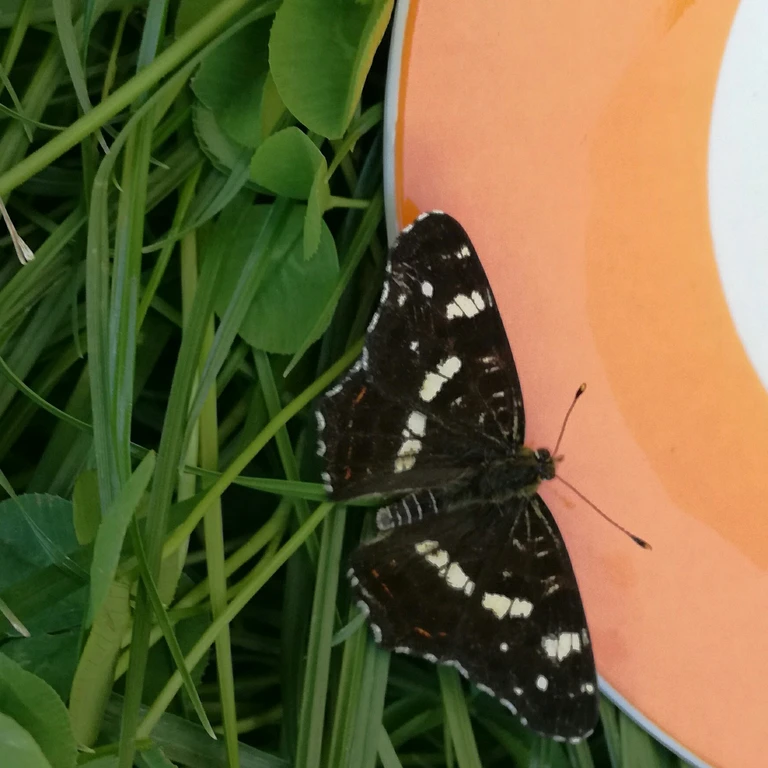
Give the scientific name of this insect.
Araschnia levana
